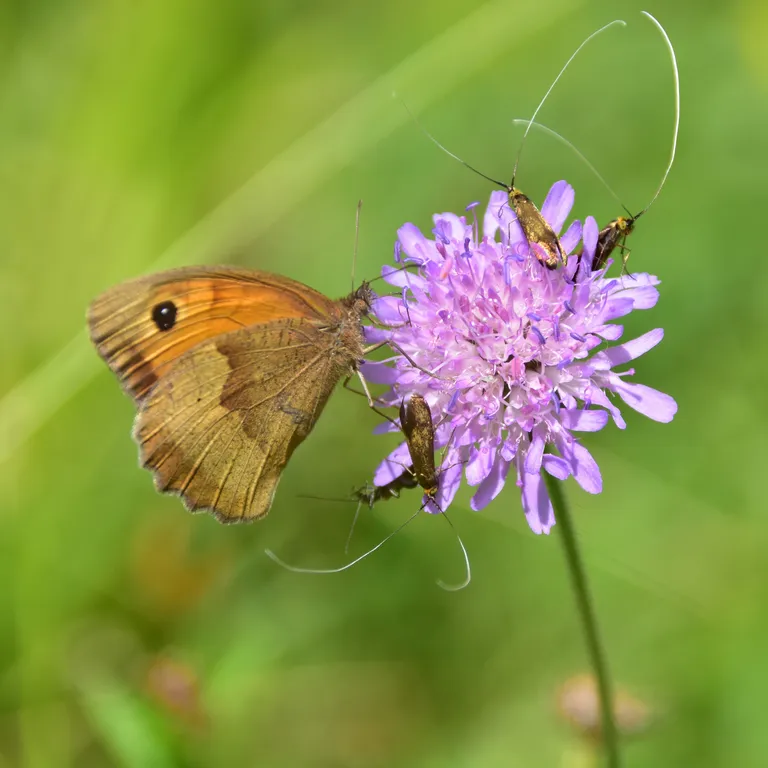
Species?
Maniola jurtina
